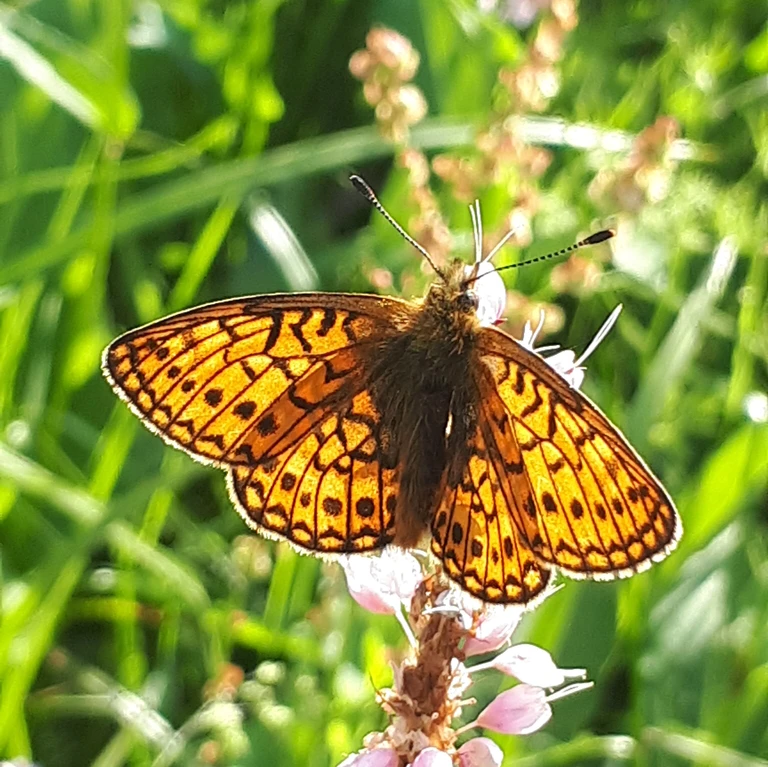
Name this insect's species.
Boloria eunomia
